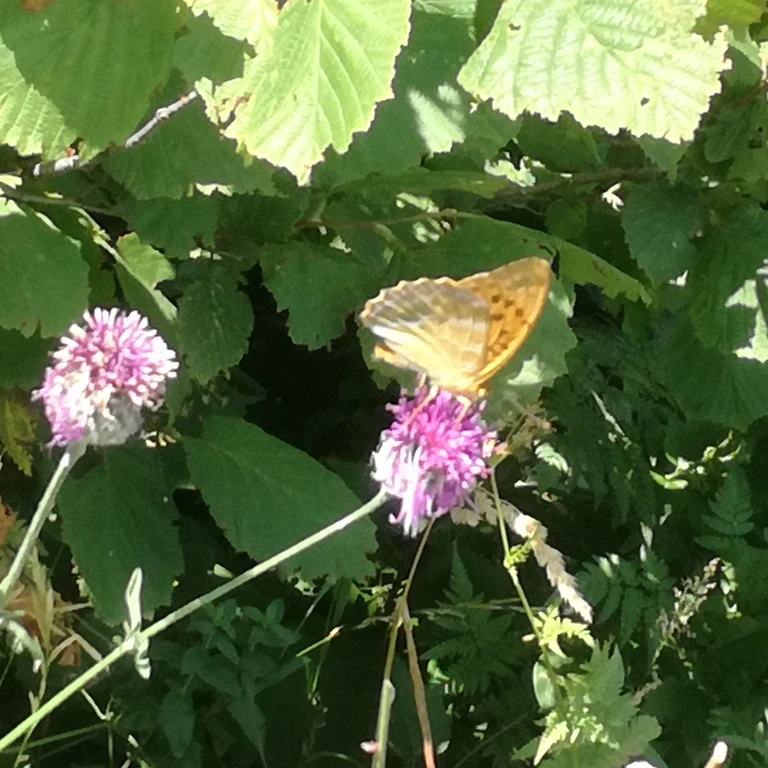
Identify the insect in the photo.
Argynnis paphia
